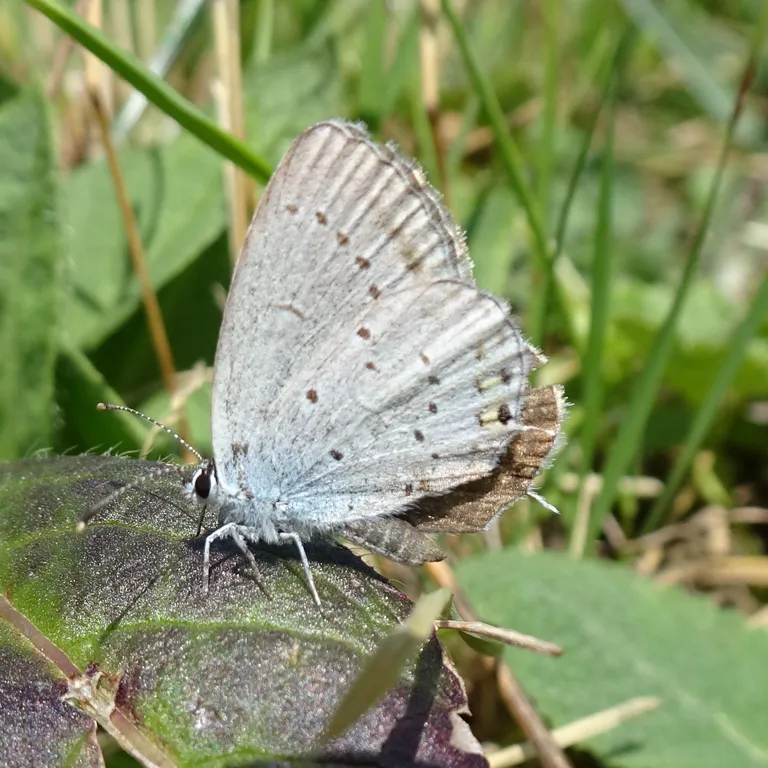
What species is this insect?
Cupido argiades (also Elkalyce argiades)
